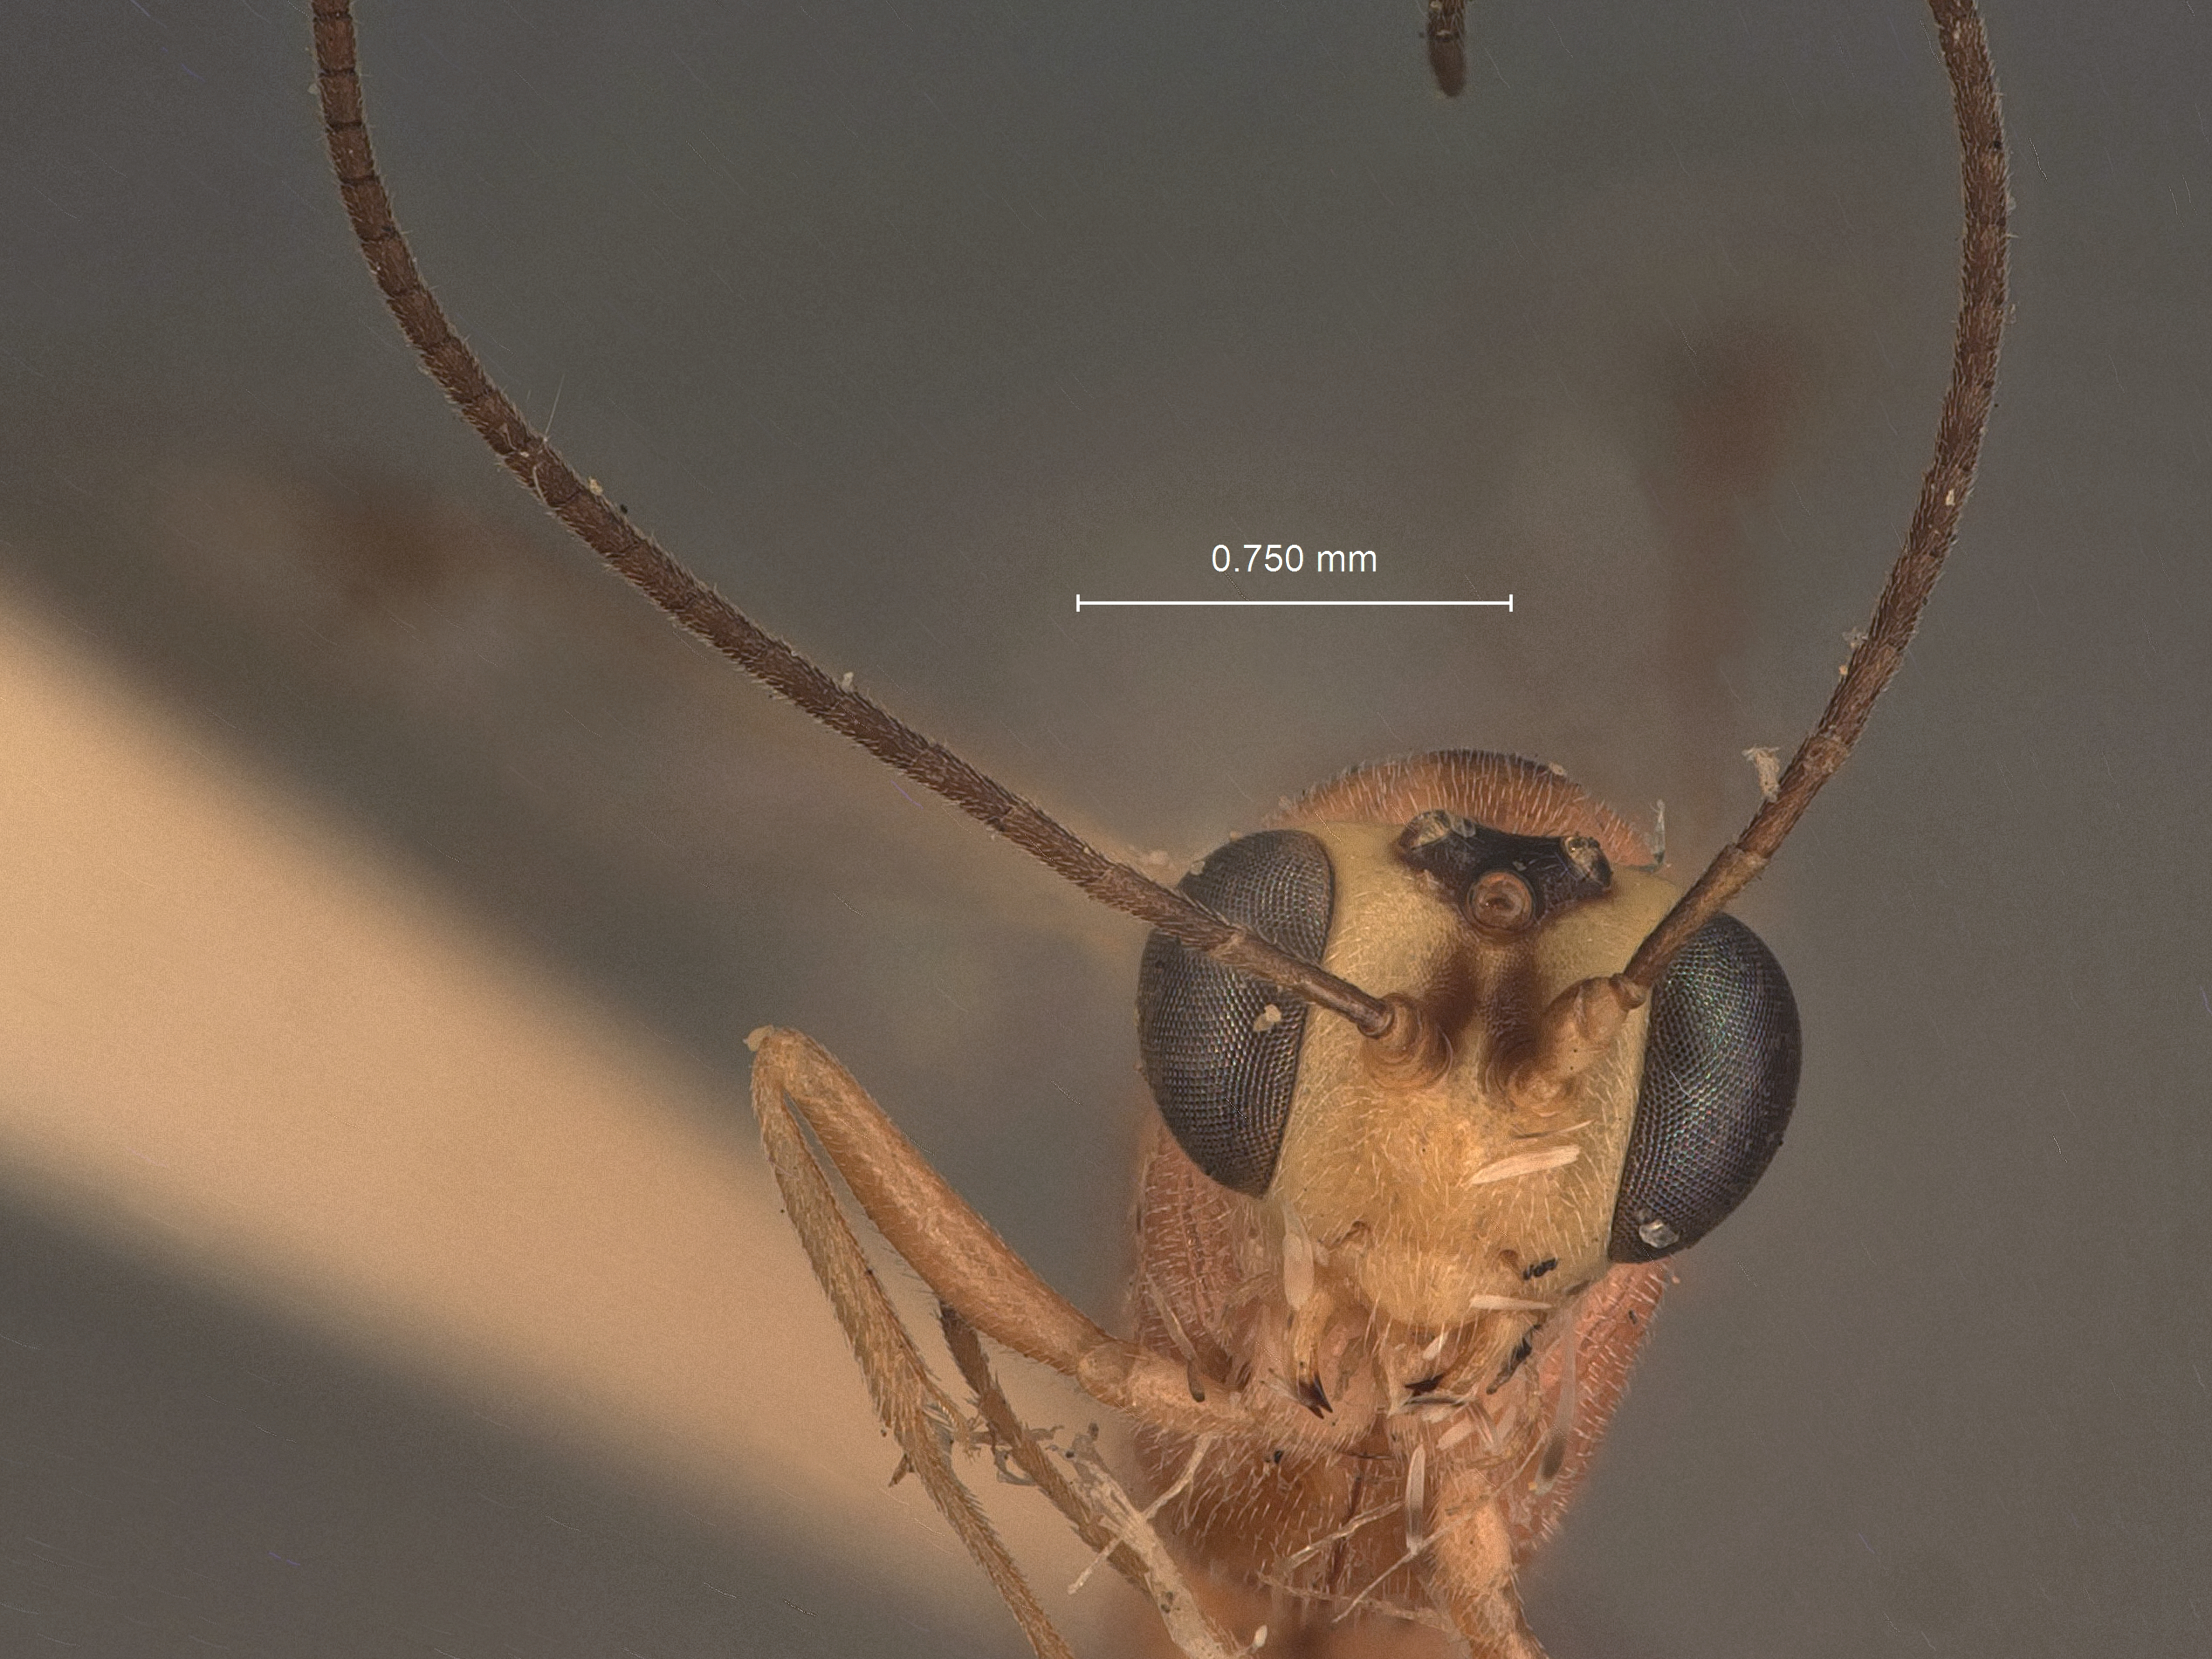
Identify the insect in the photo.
Cremastus flaviceps
